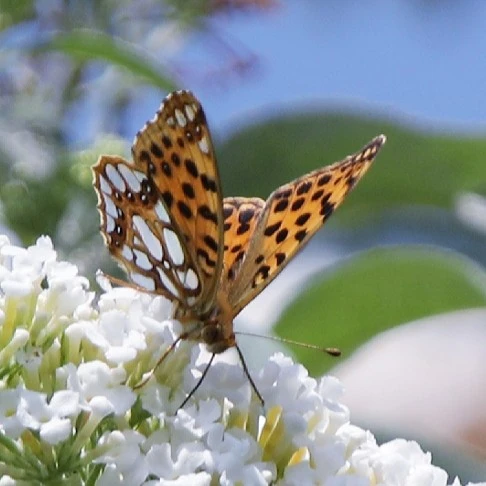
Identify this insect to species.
Issoria lathonia
